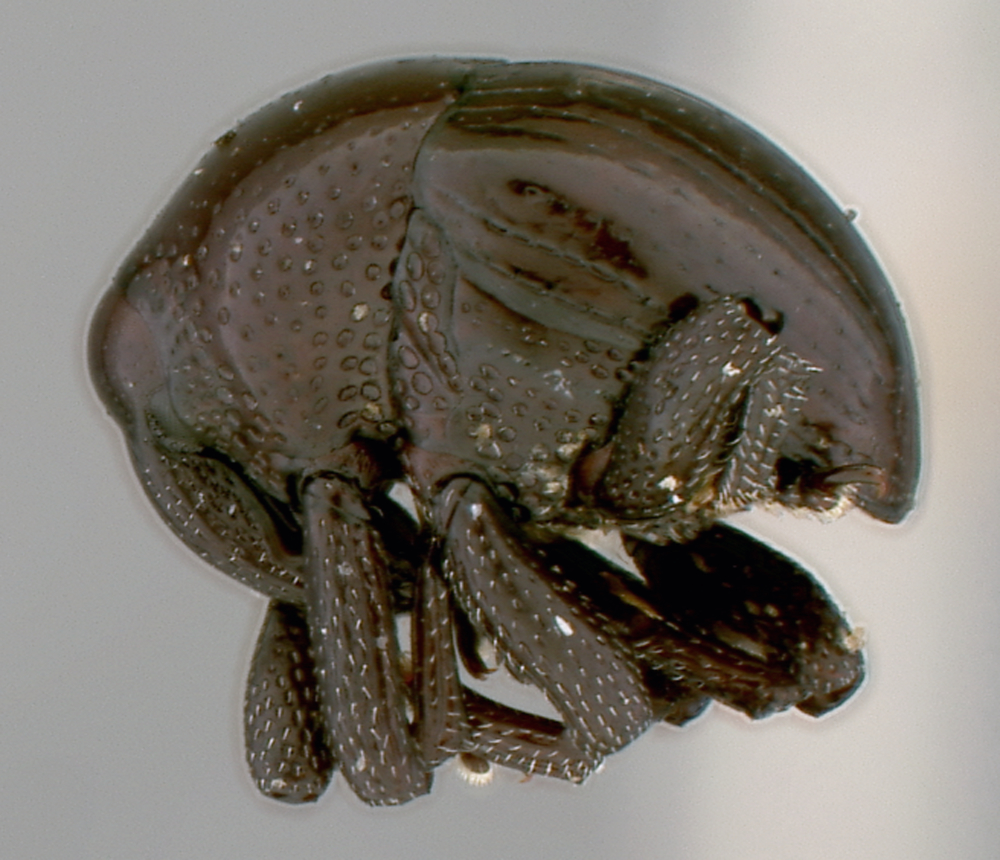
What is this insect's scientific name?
Hiotus stolidus
